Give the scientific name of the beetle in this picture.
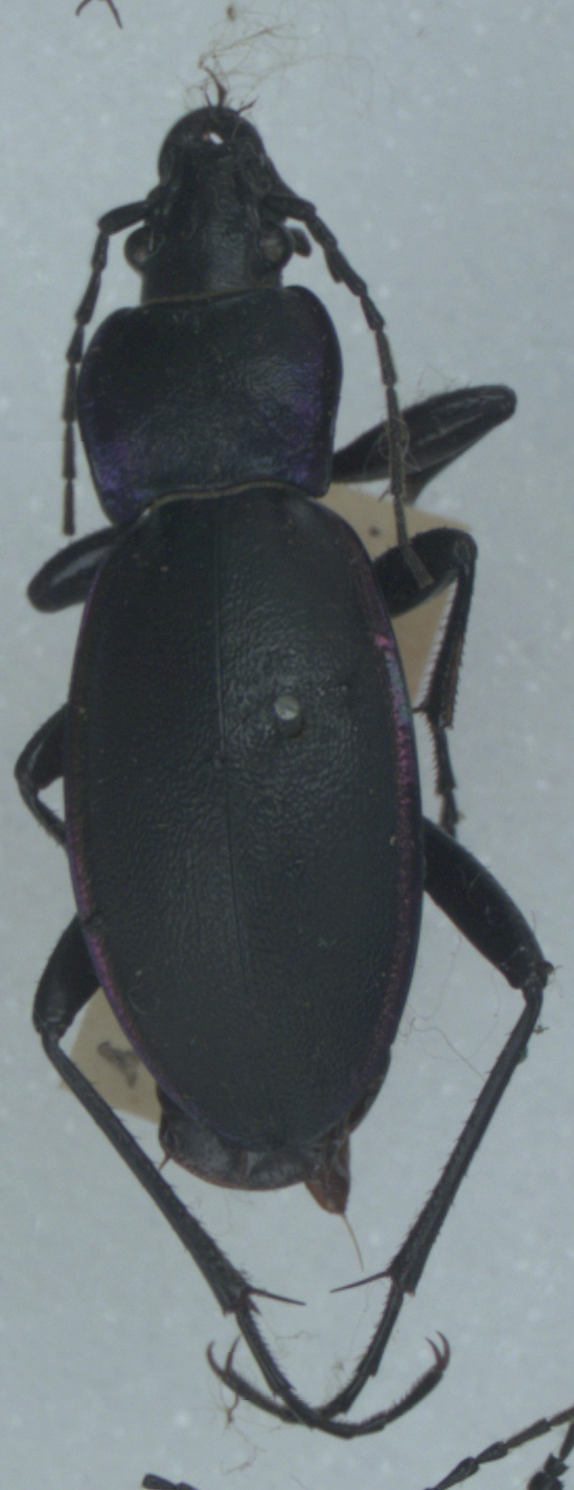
Carabus violaceus
